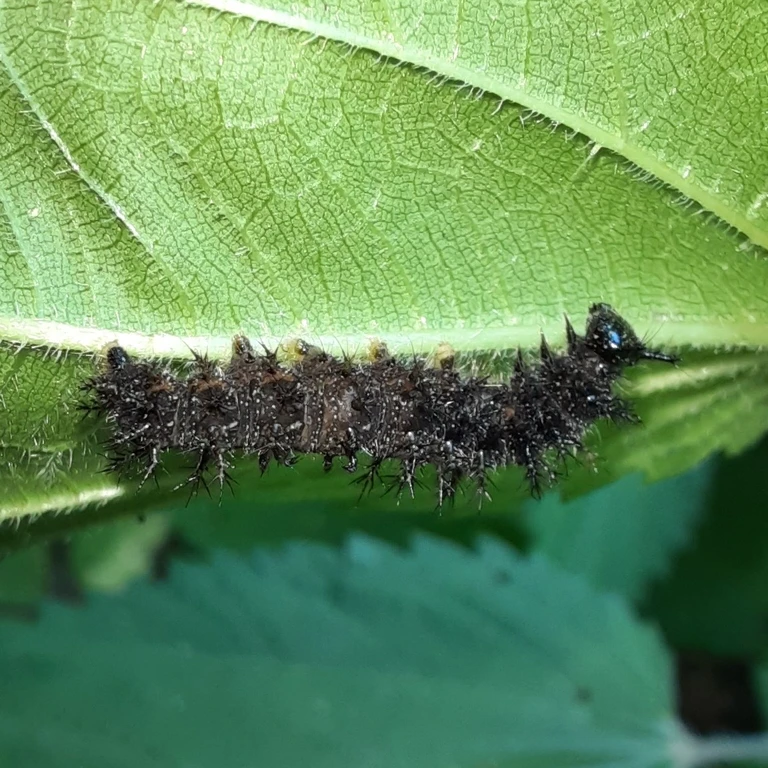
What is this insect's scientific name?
Araschnia levana
